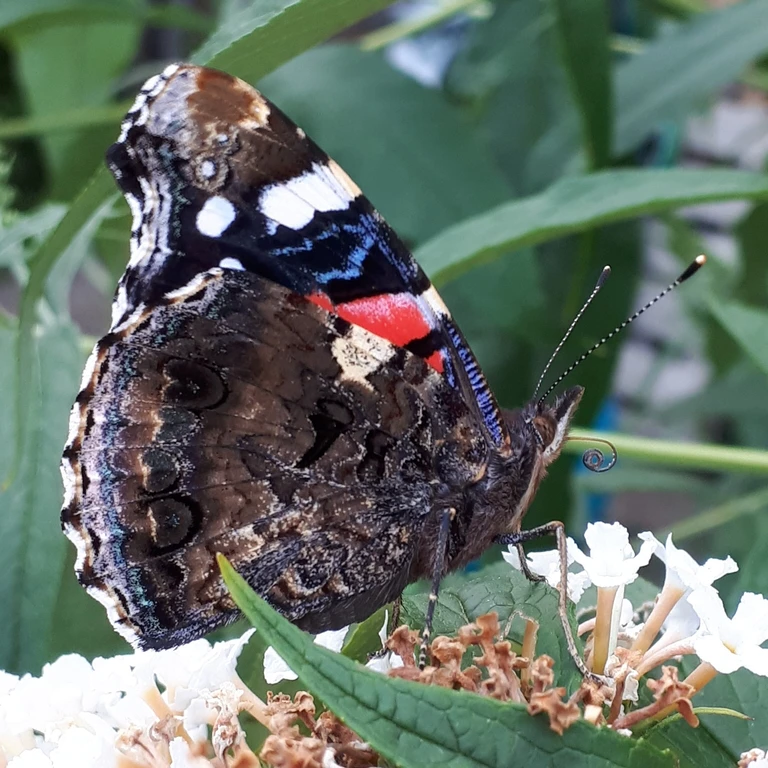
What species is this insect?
Vanessa atalanta
